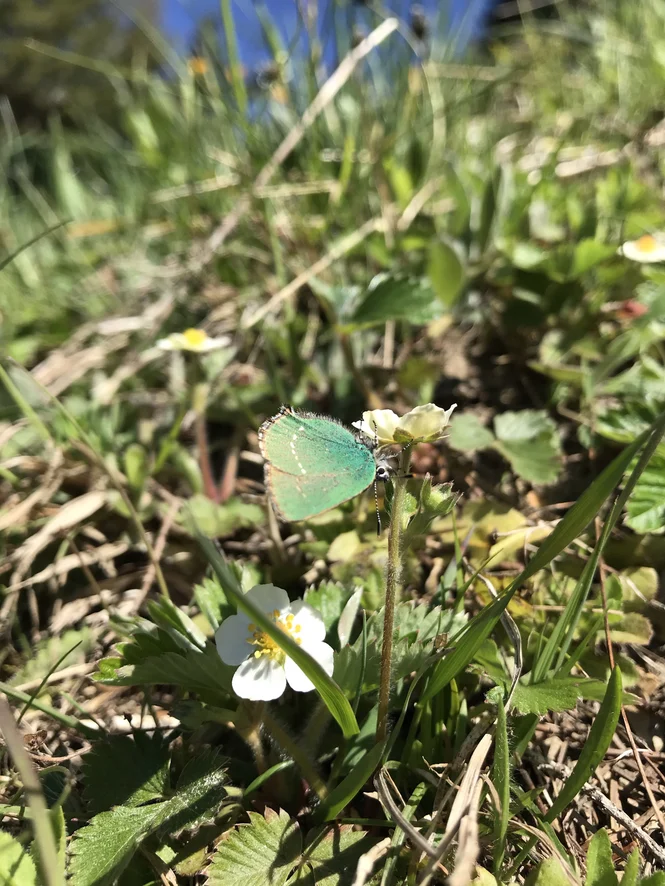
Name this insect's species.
Callophrys rubi
